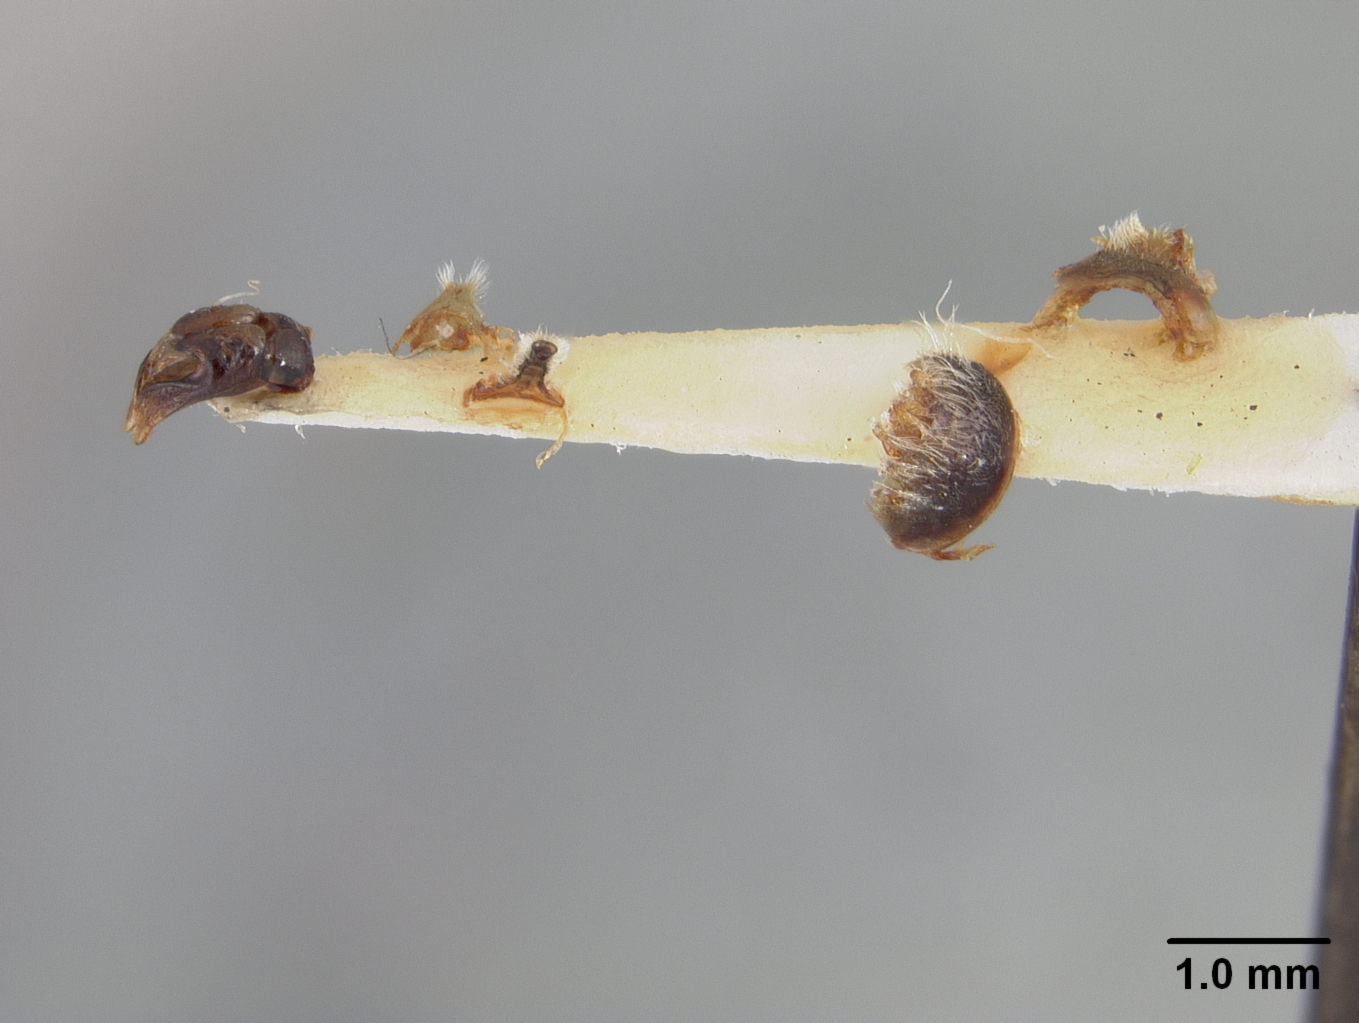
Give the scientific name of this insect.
Andrena primulifrons
